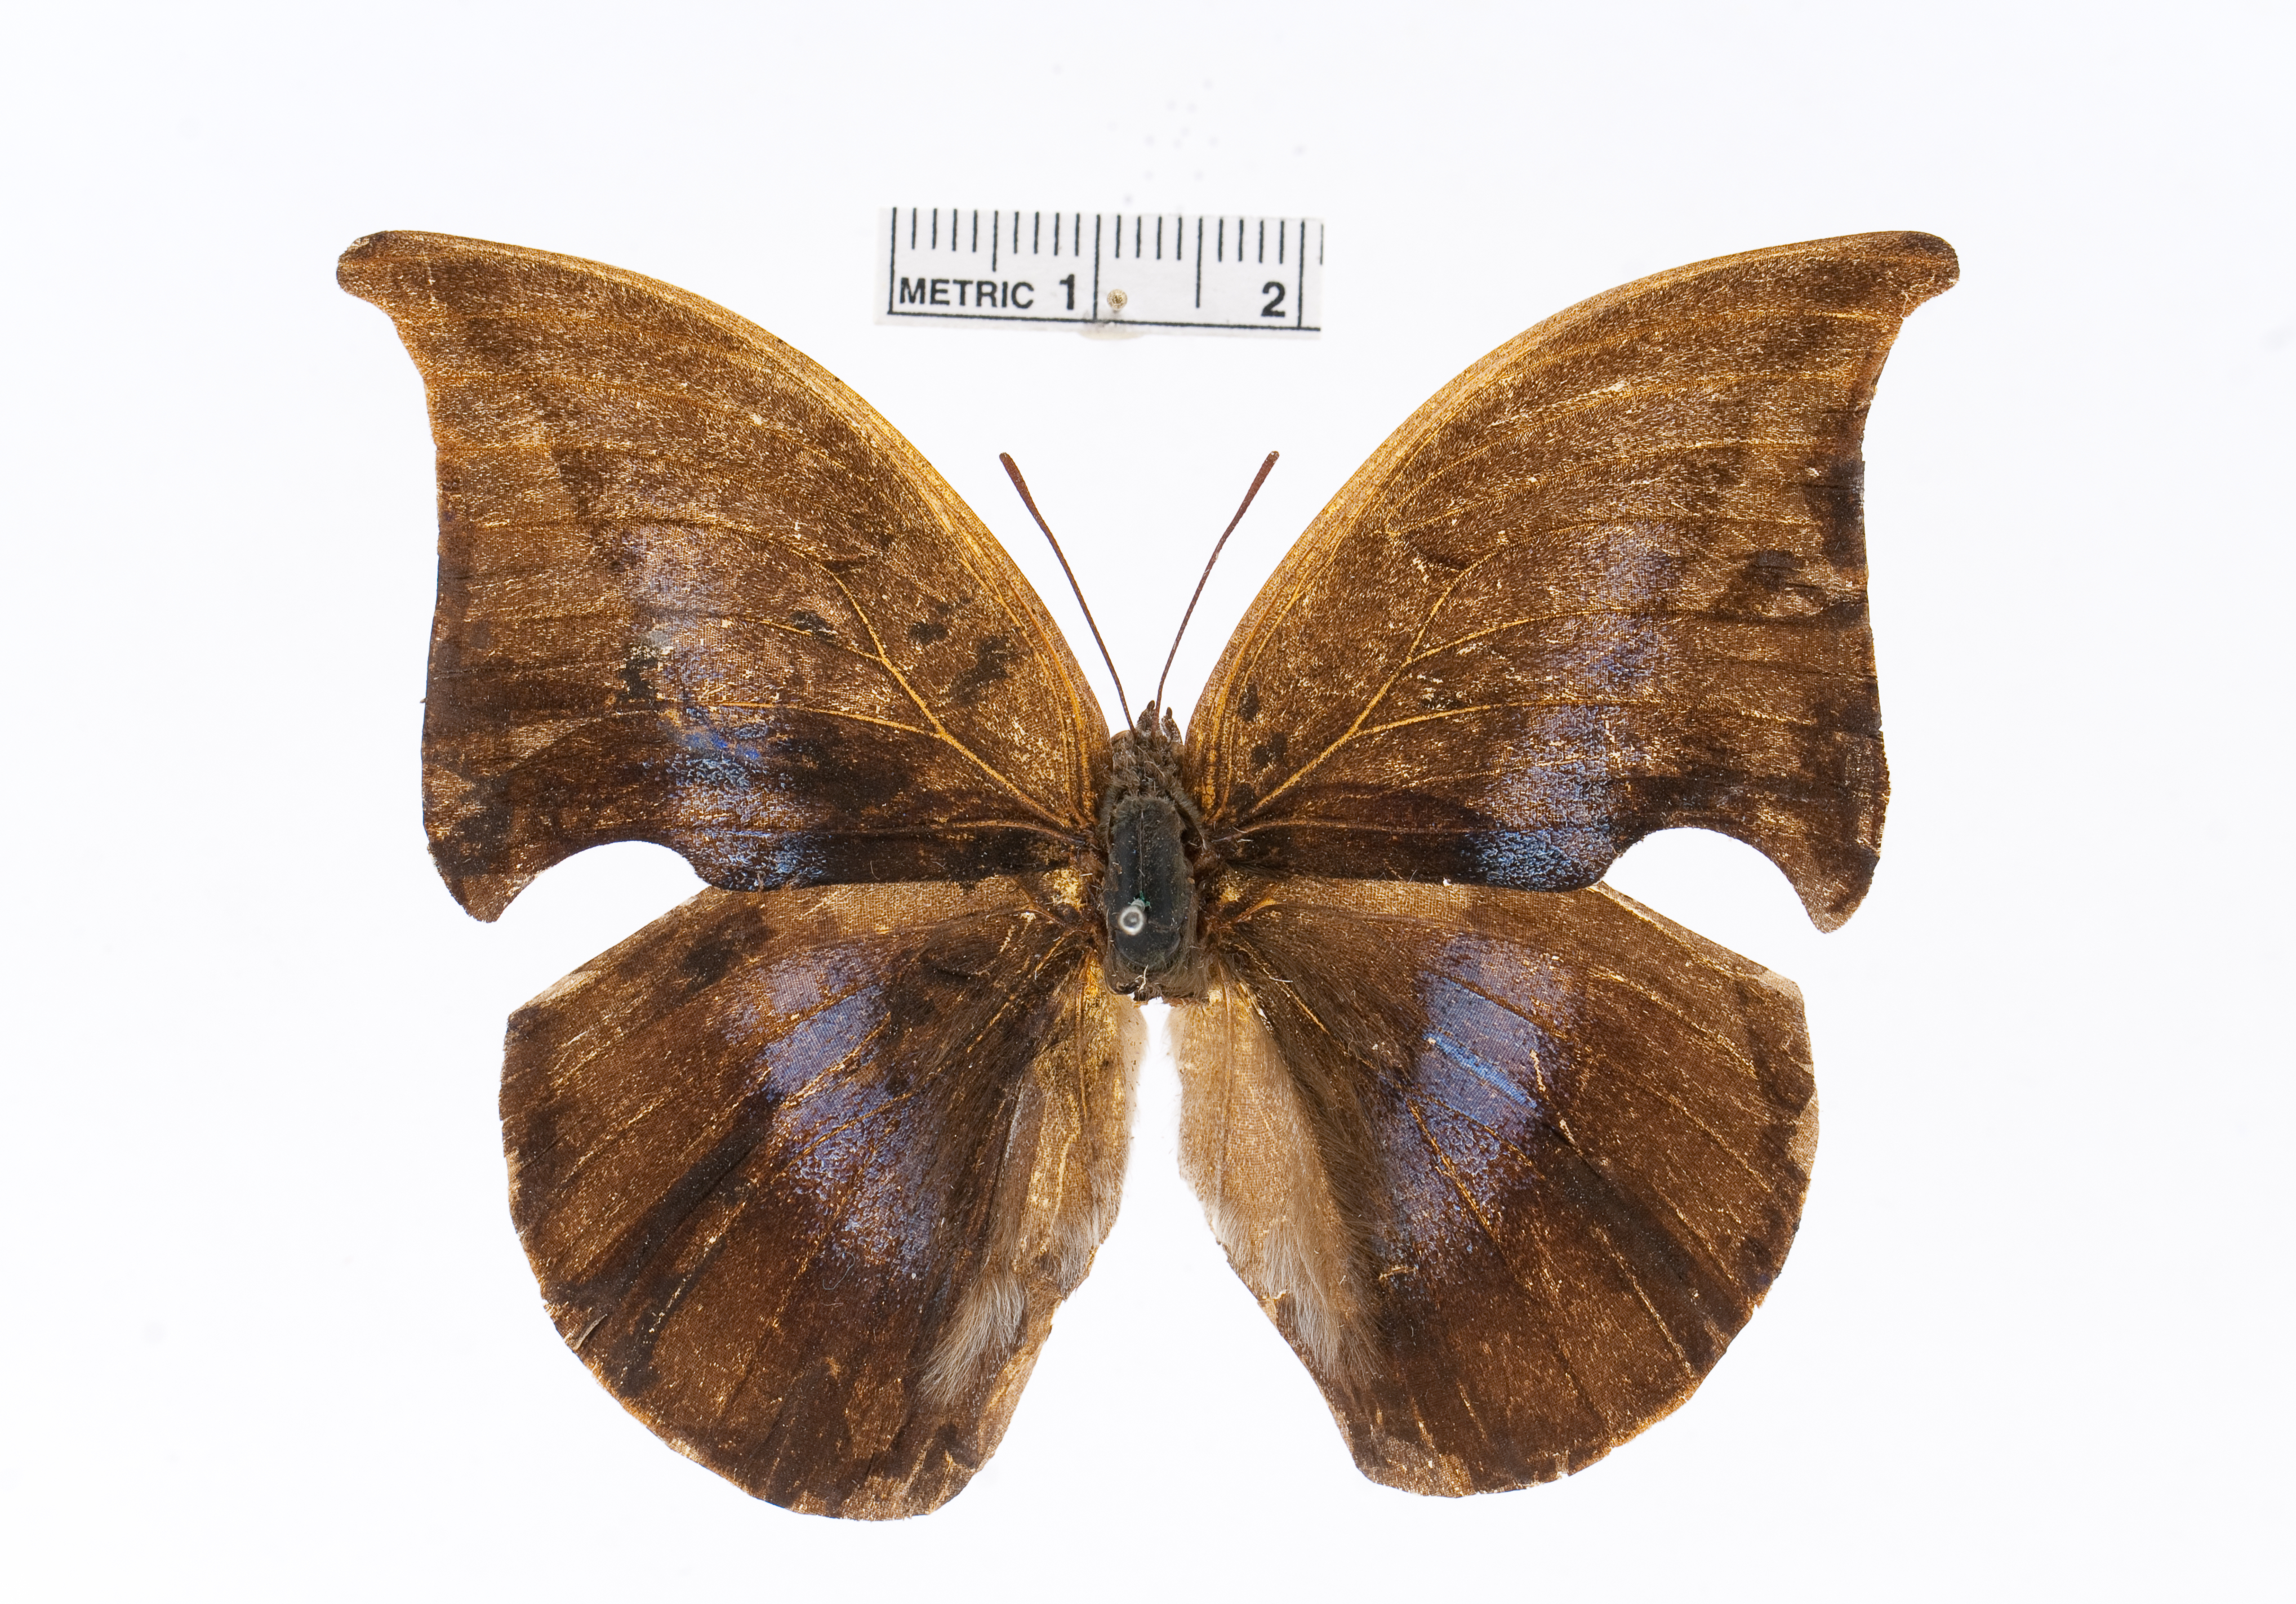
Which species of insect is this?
Memphis falcata
